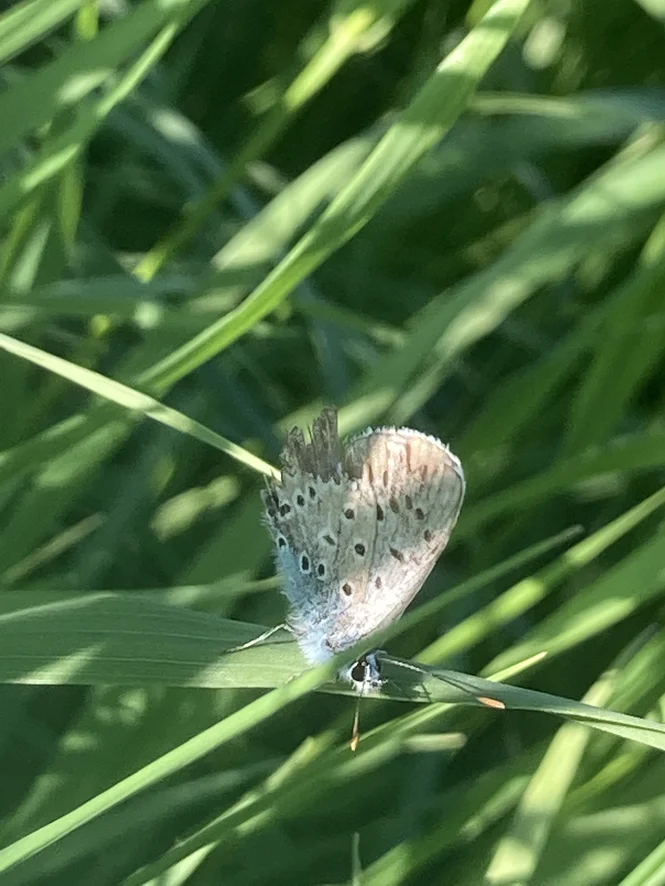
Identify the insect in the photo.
Polyommatus icarus
